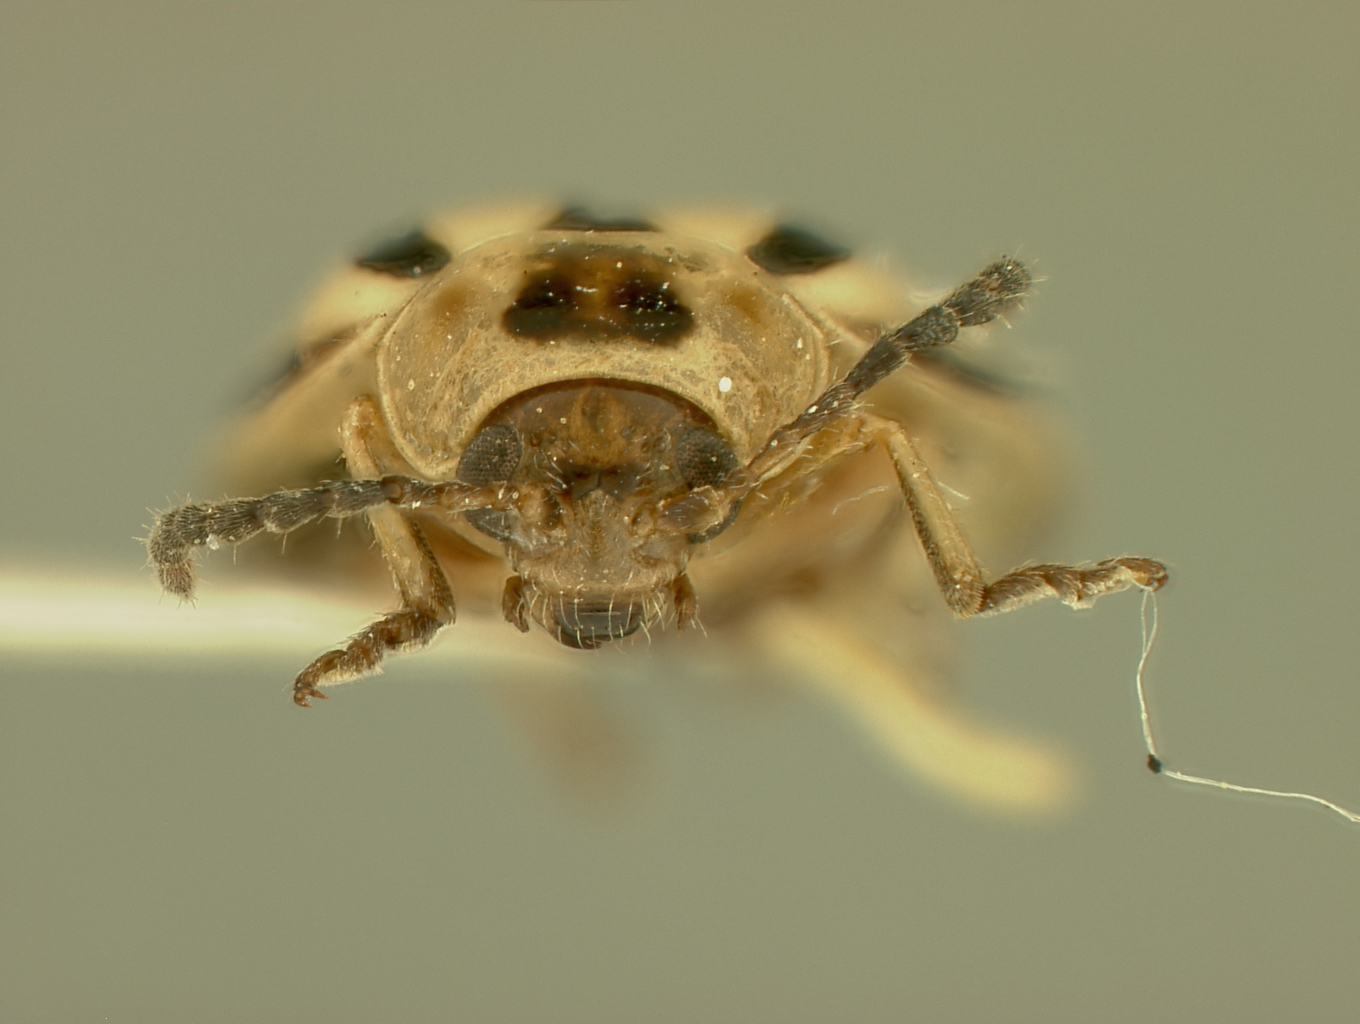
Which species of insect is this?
Disonycha knabi
